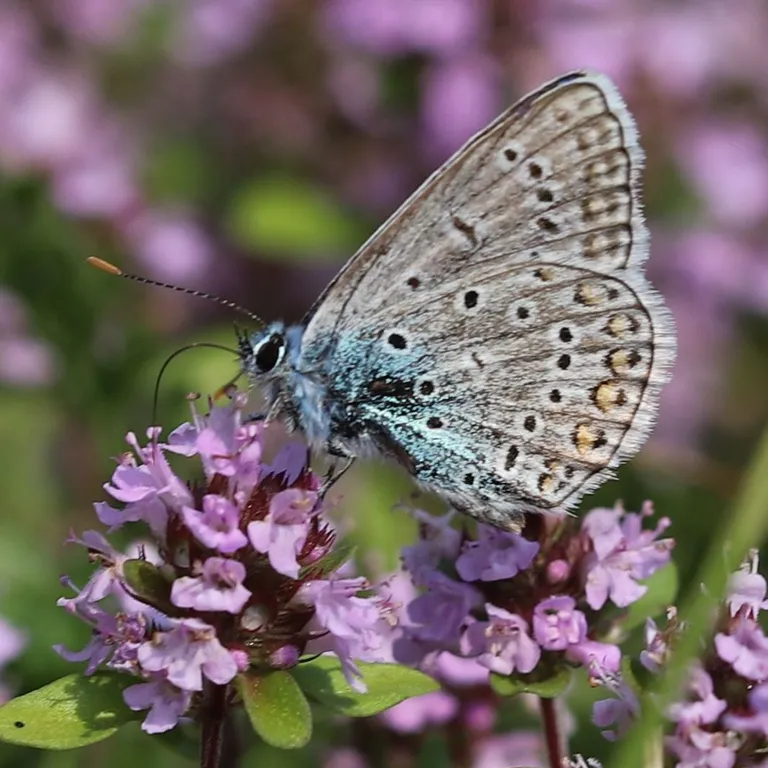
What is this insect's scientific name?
Polyommatus icarus
